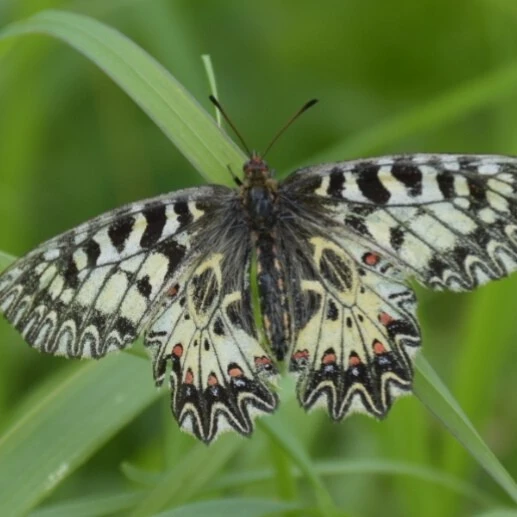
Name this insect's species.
Zerynthia polyxena
